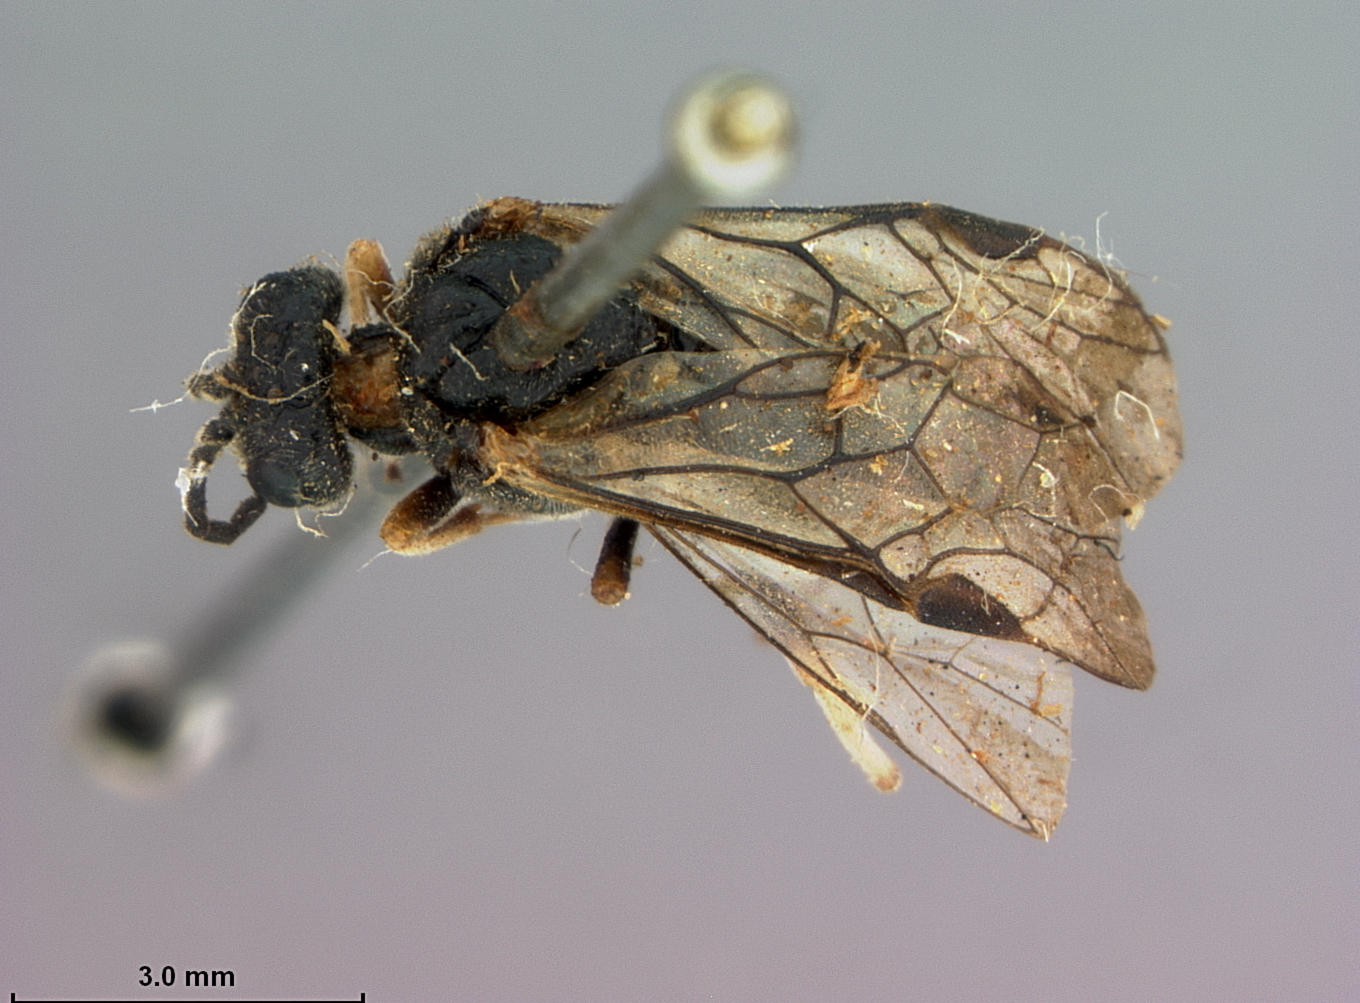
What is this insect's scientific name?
Neocharactus californicus (also Paracharactus californicus)
